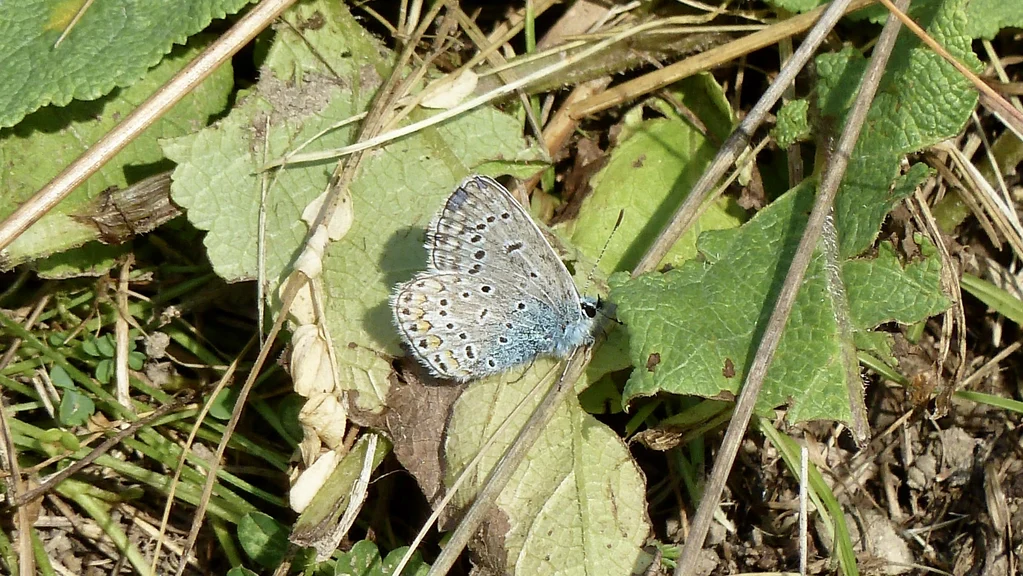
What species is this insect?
Polyommatus icarus
